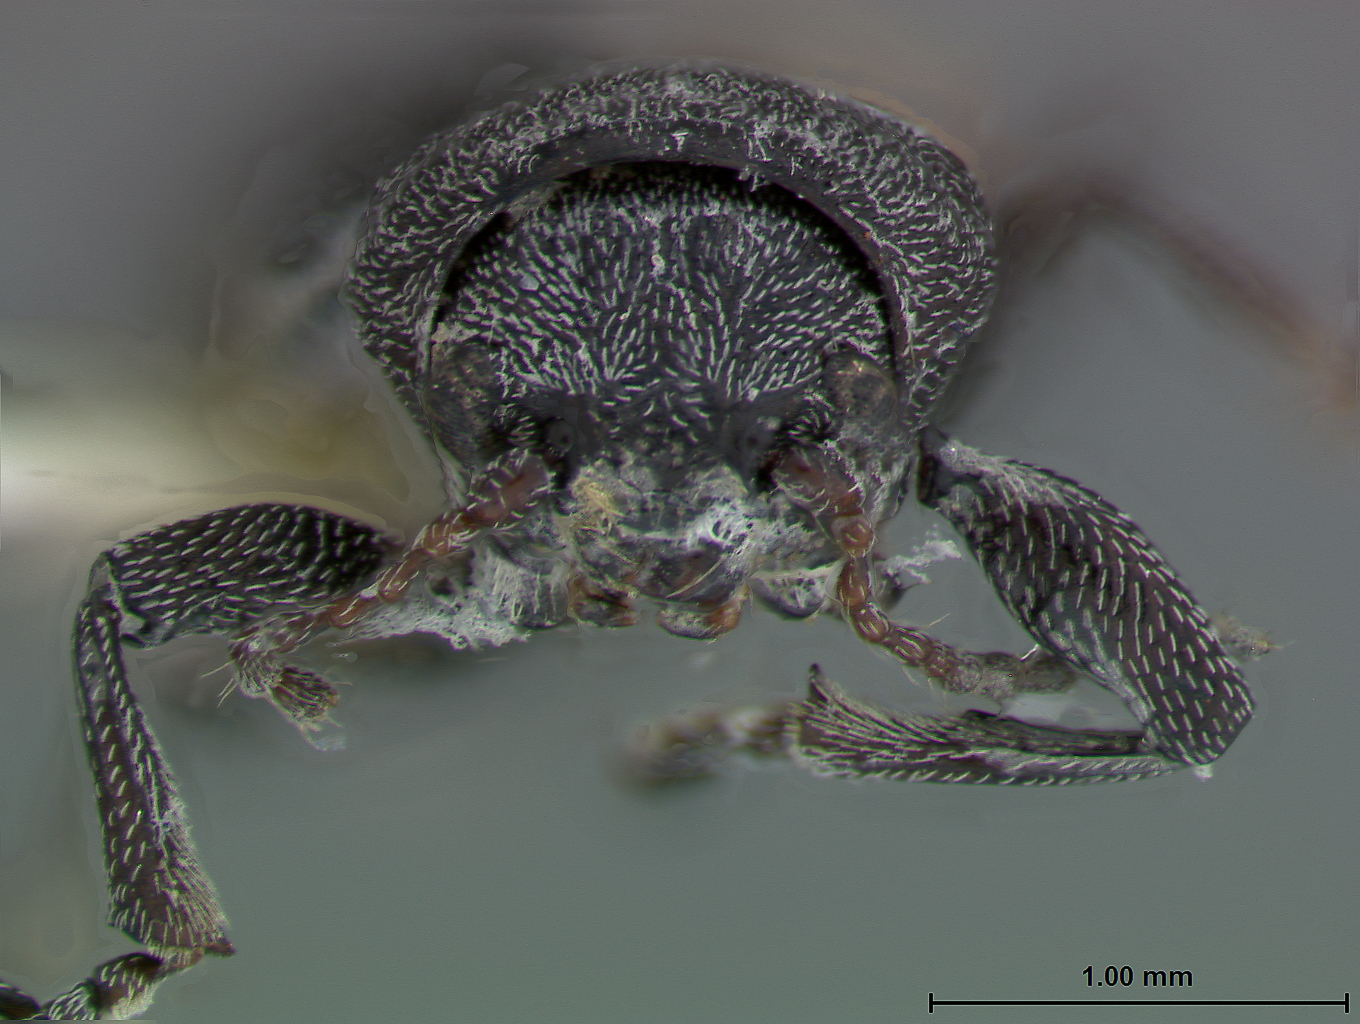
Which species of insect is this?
Myochrous severini
